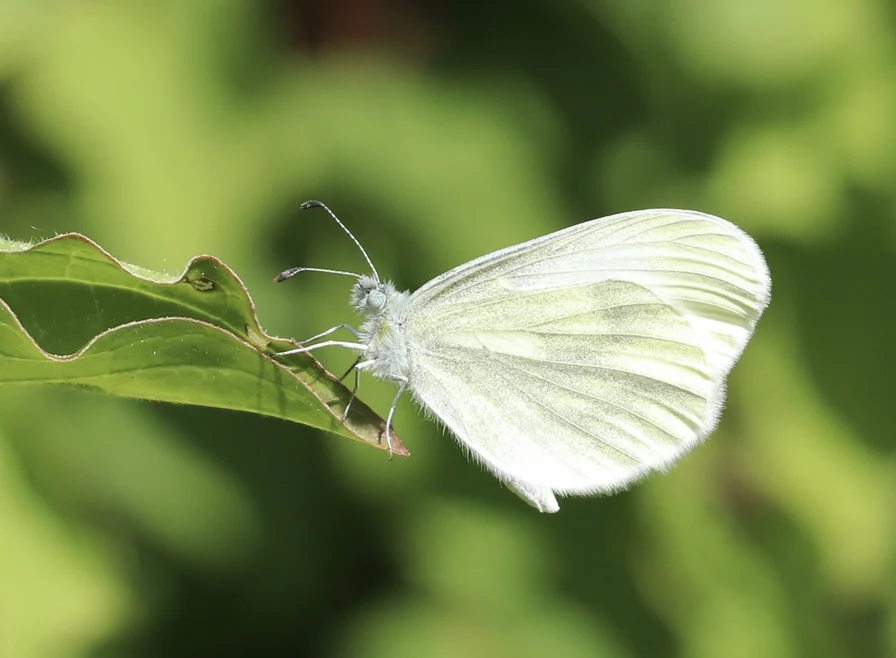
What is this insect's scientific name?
Leptidea sinapis/juvernica
